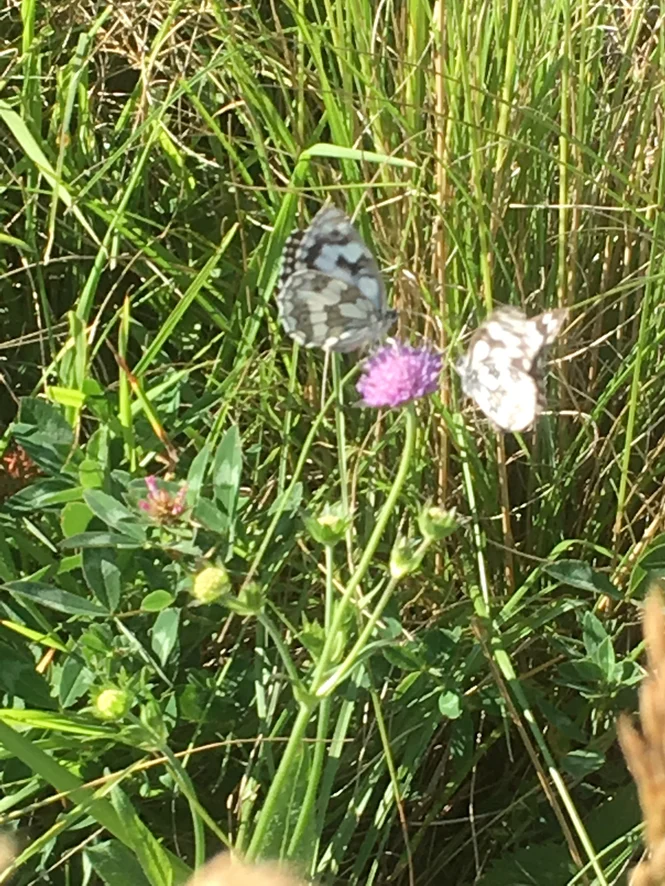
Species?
Melanargia galathea
